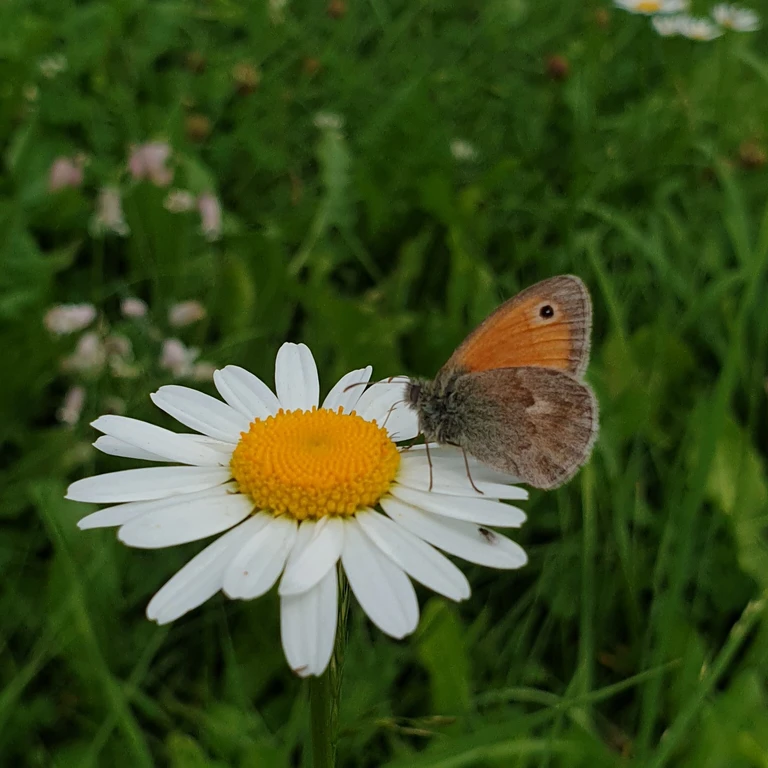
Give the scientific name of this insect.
Coenonympha pamphilus
